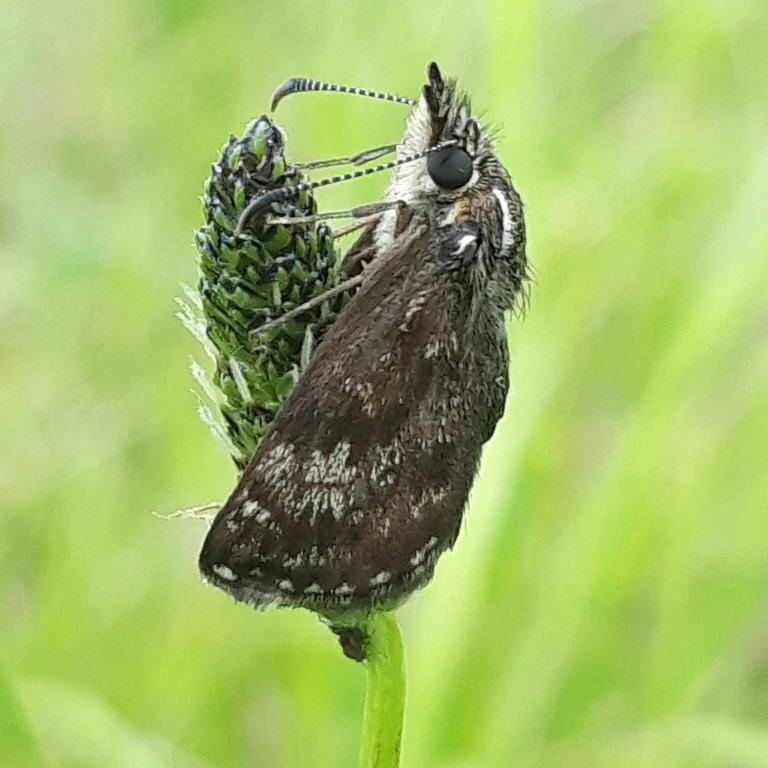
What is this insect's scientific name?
Erynnis tages
